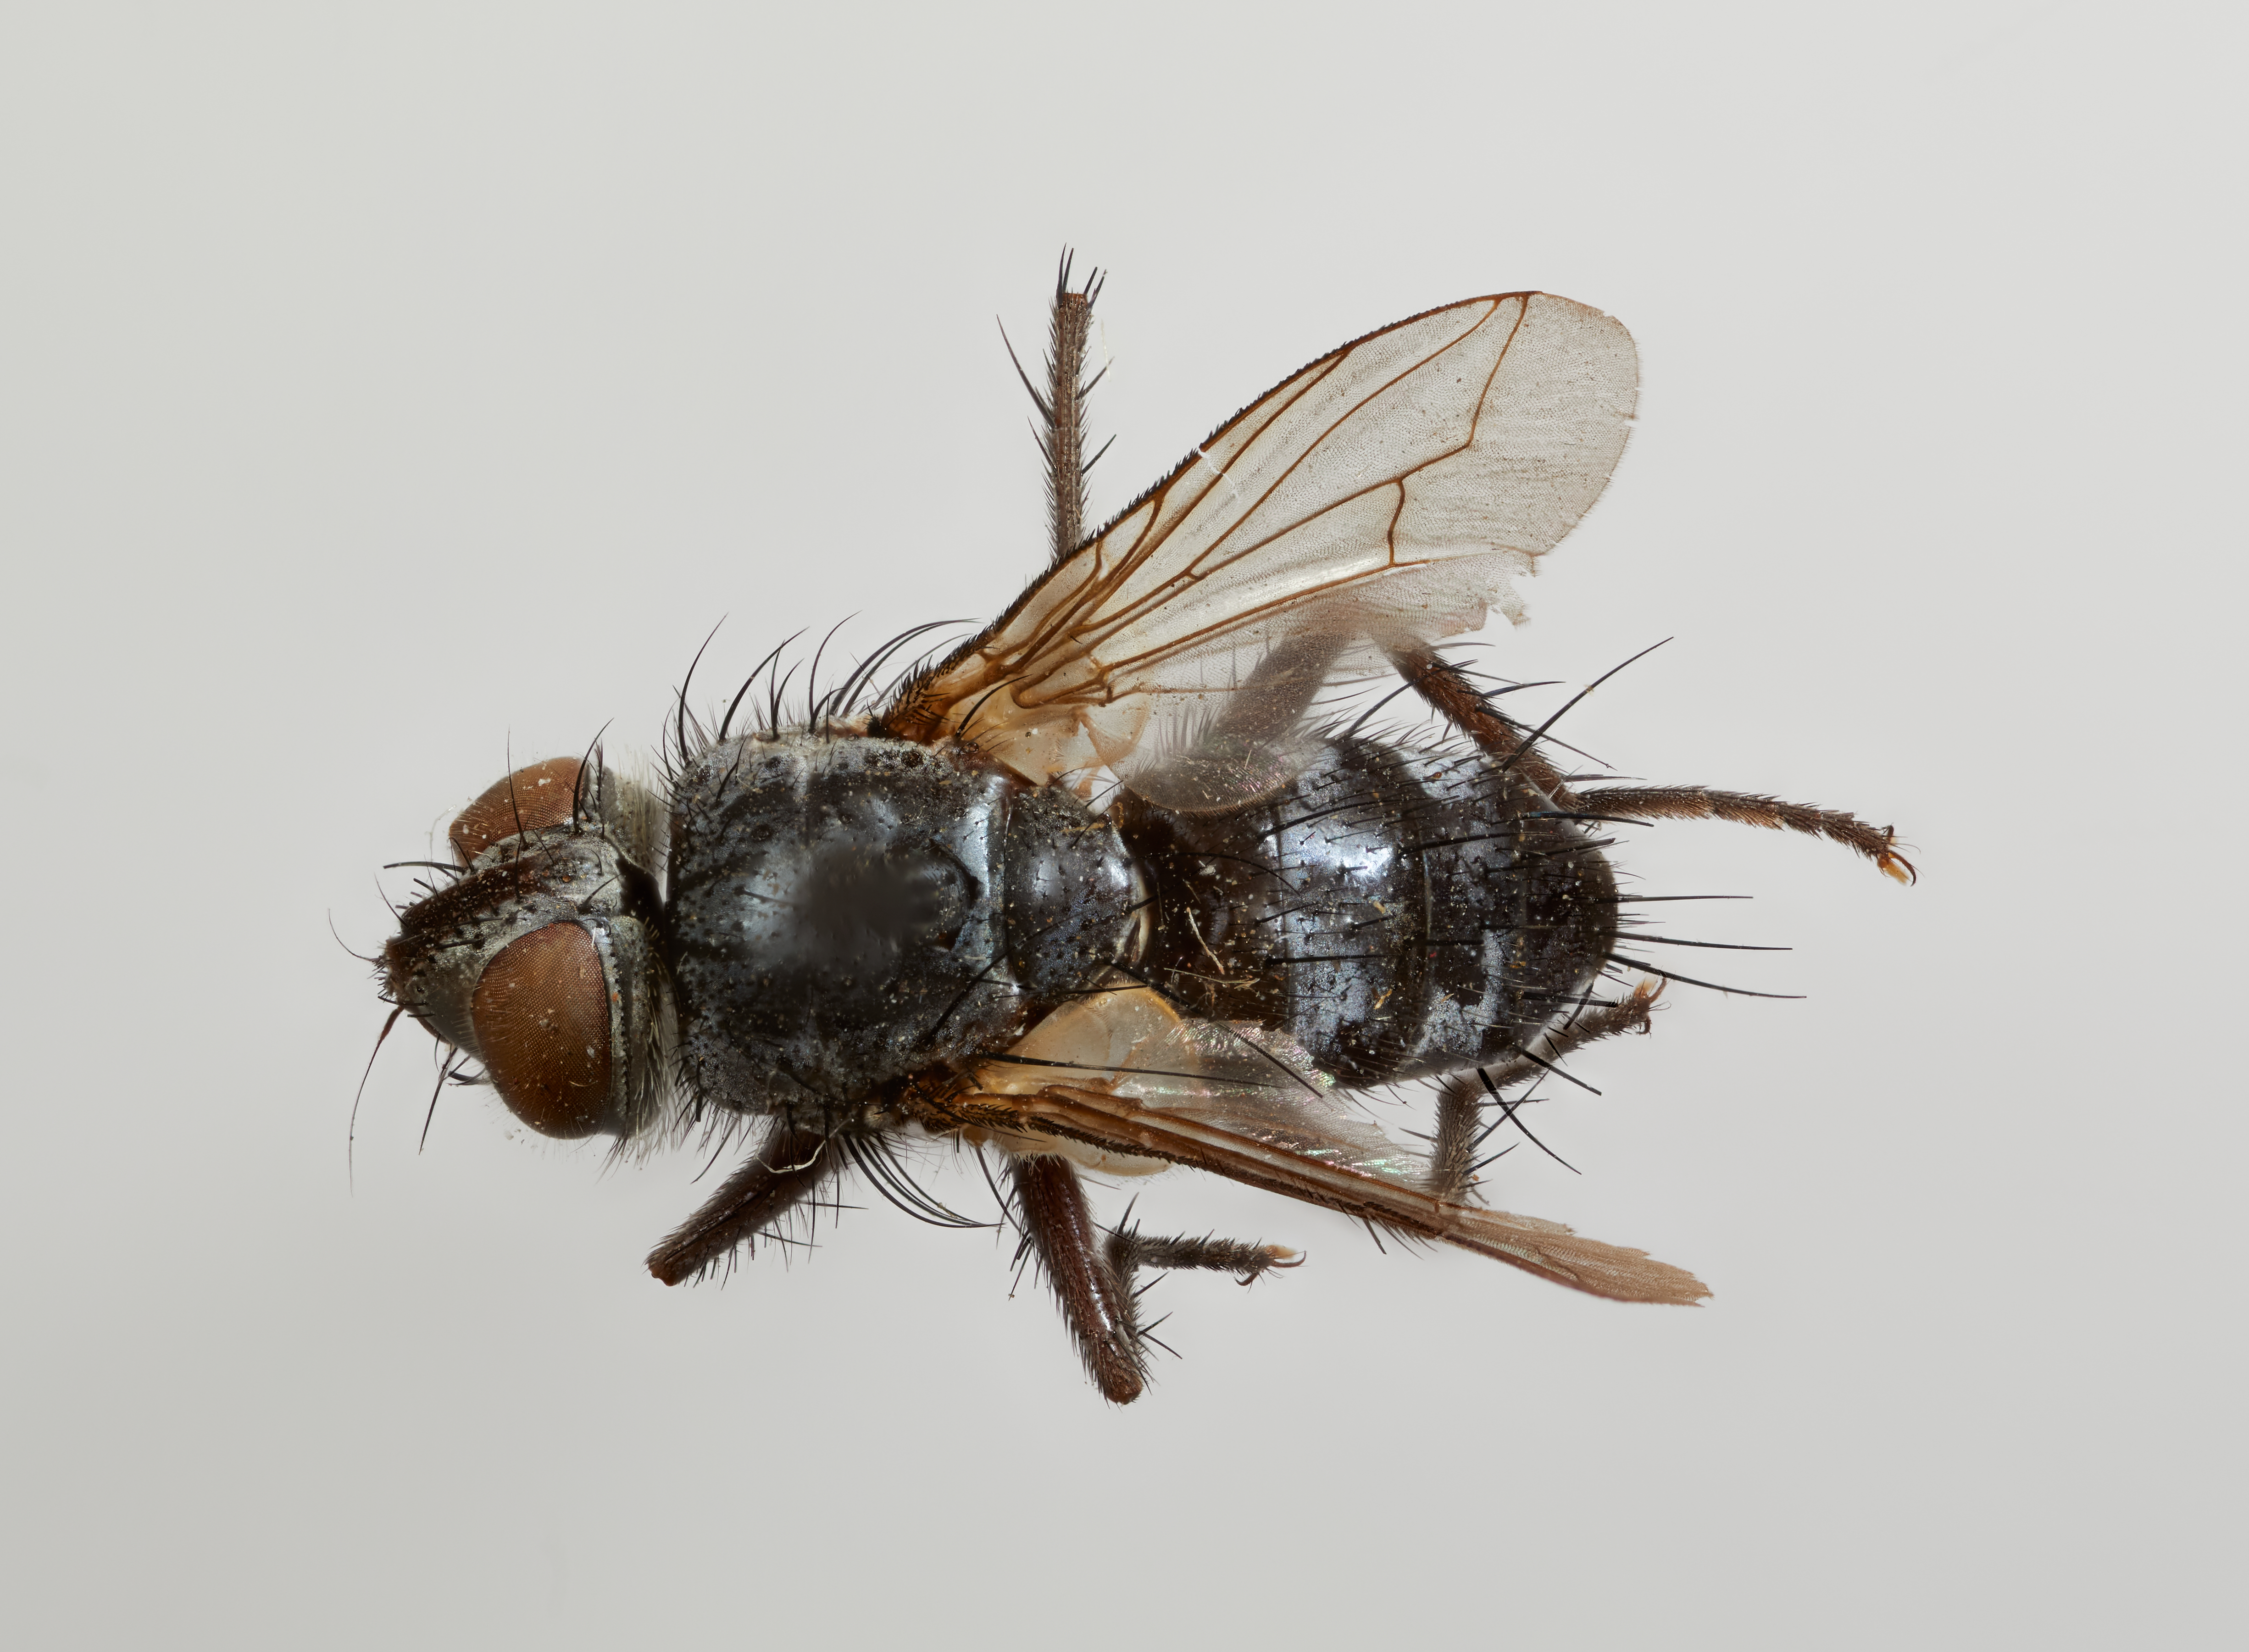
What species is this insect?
Pantagathus enatus
